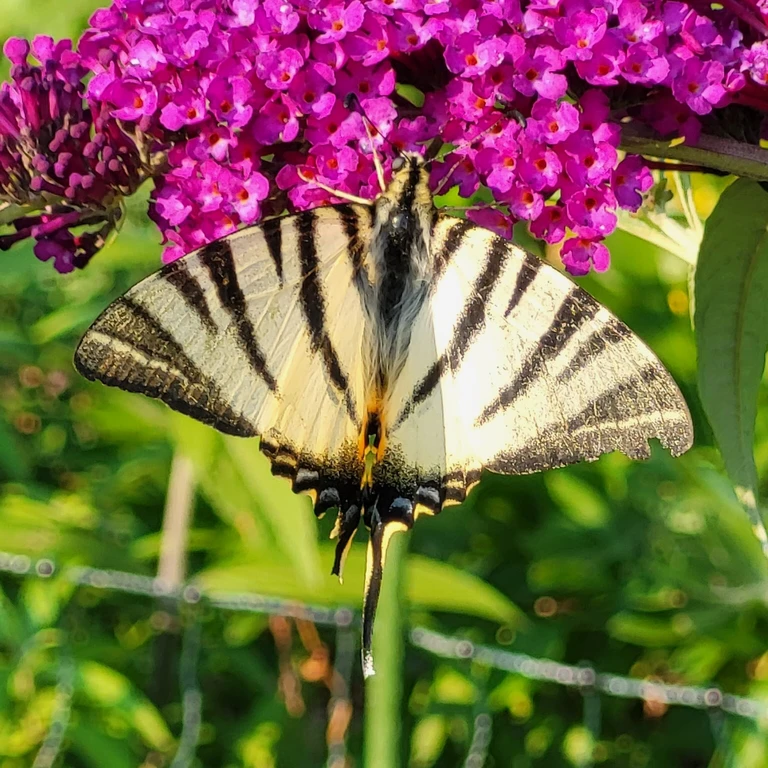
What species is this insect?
Iphiclides podalirius
